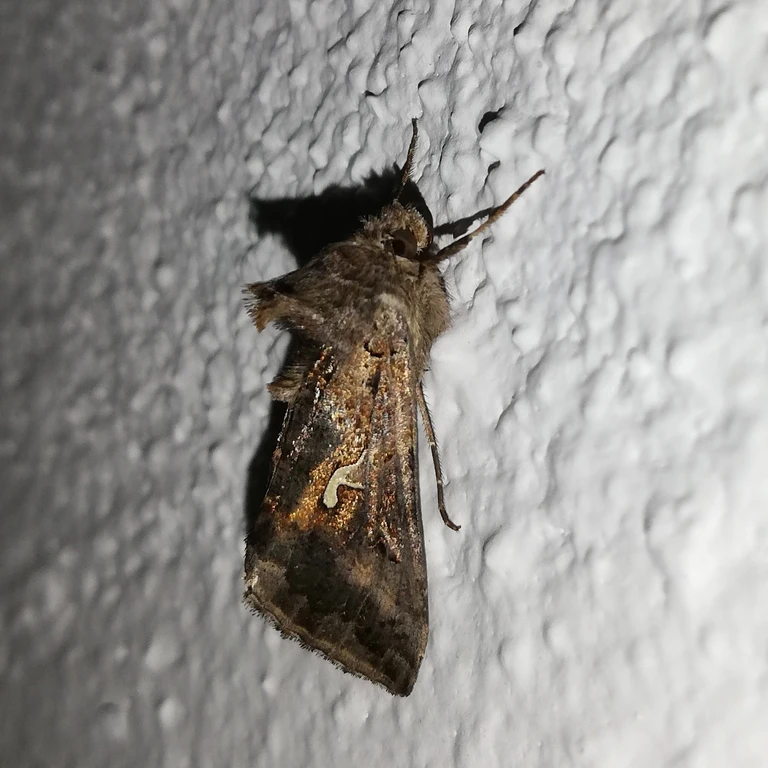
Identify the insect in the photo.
Autographa gamma
